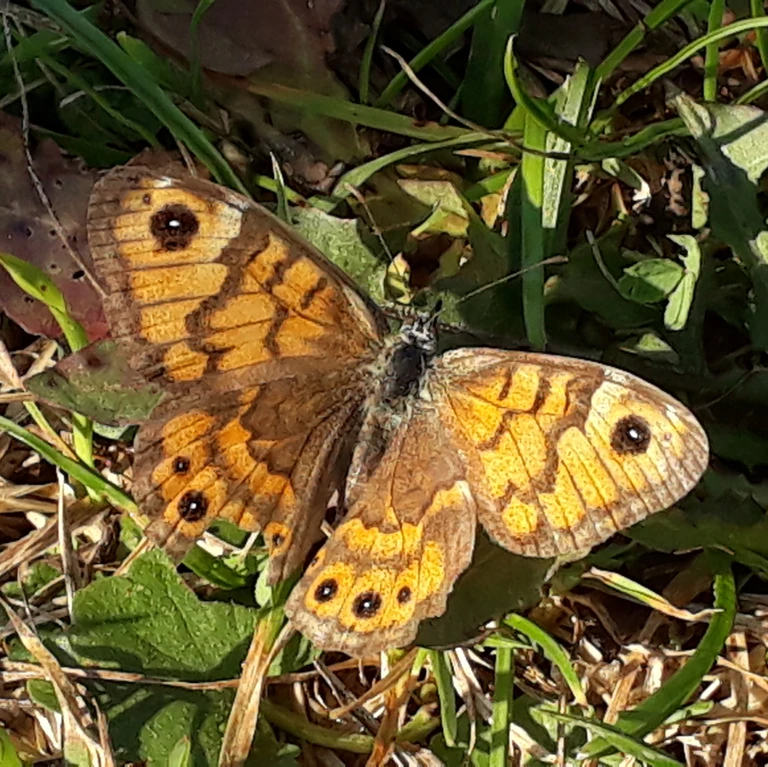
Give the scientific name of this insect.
Lasiommata megera (also Pararge megera)
